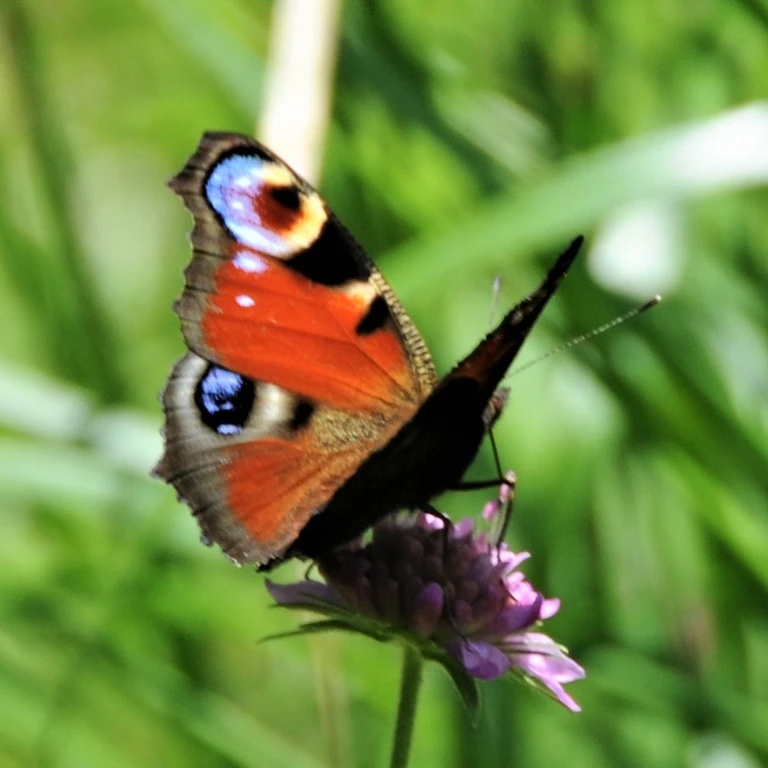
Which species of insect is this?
Aglais io
